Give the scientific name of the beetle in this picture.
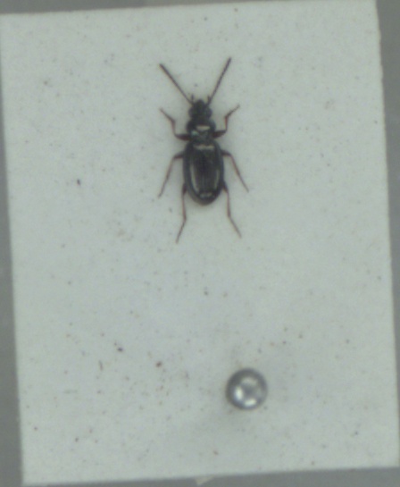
Bembidion lampros
